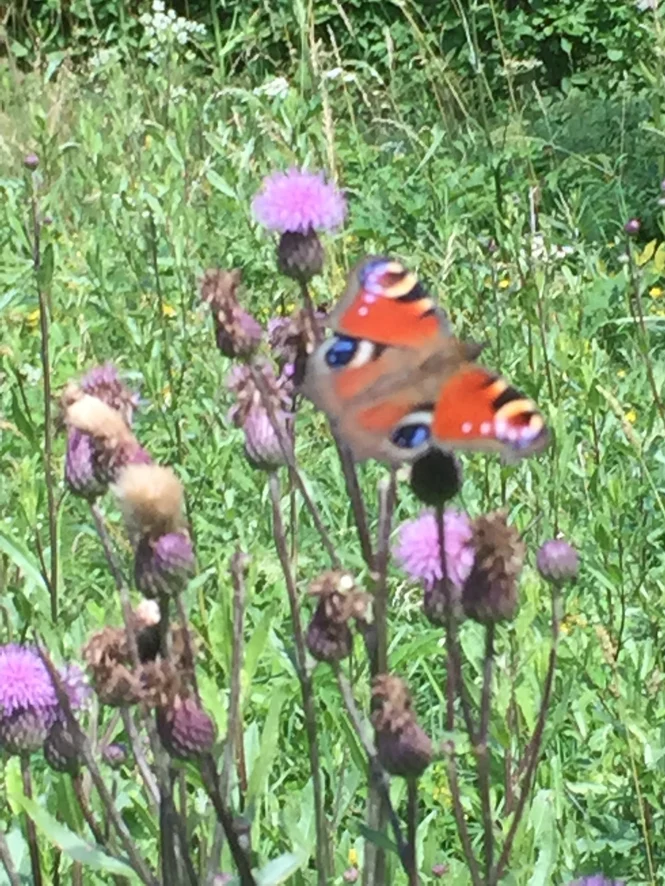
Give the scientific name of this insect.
Aglais io
